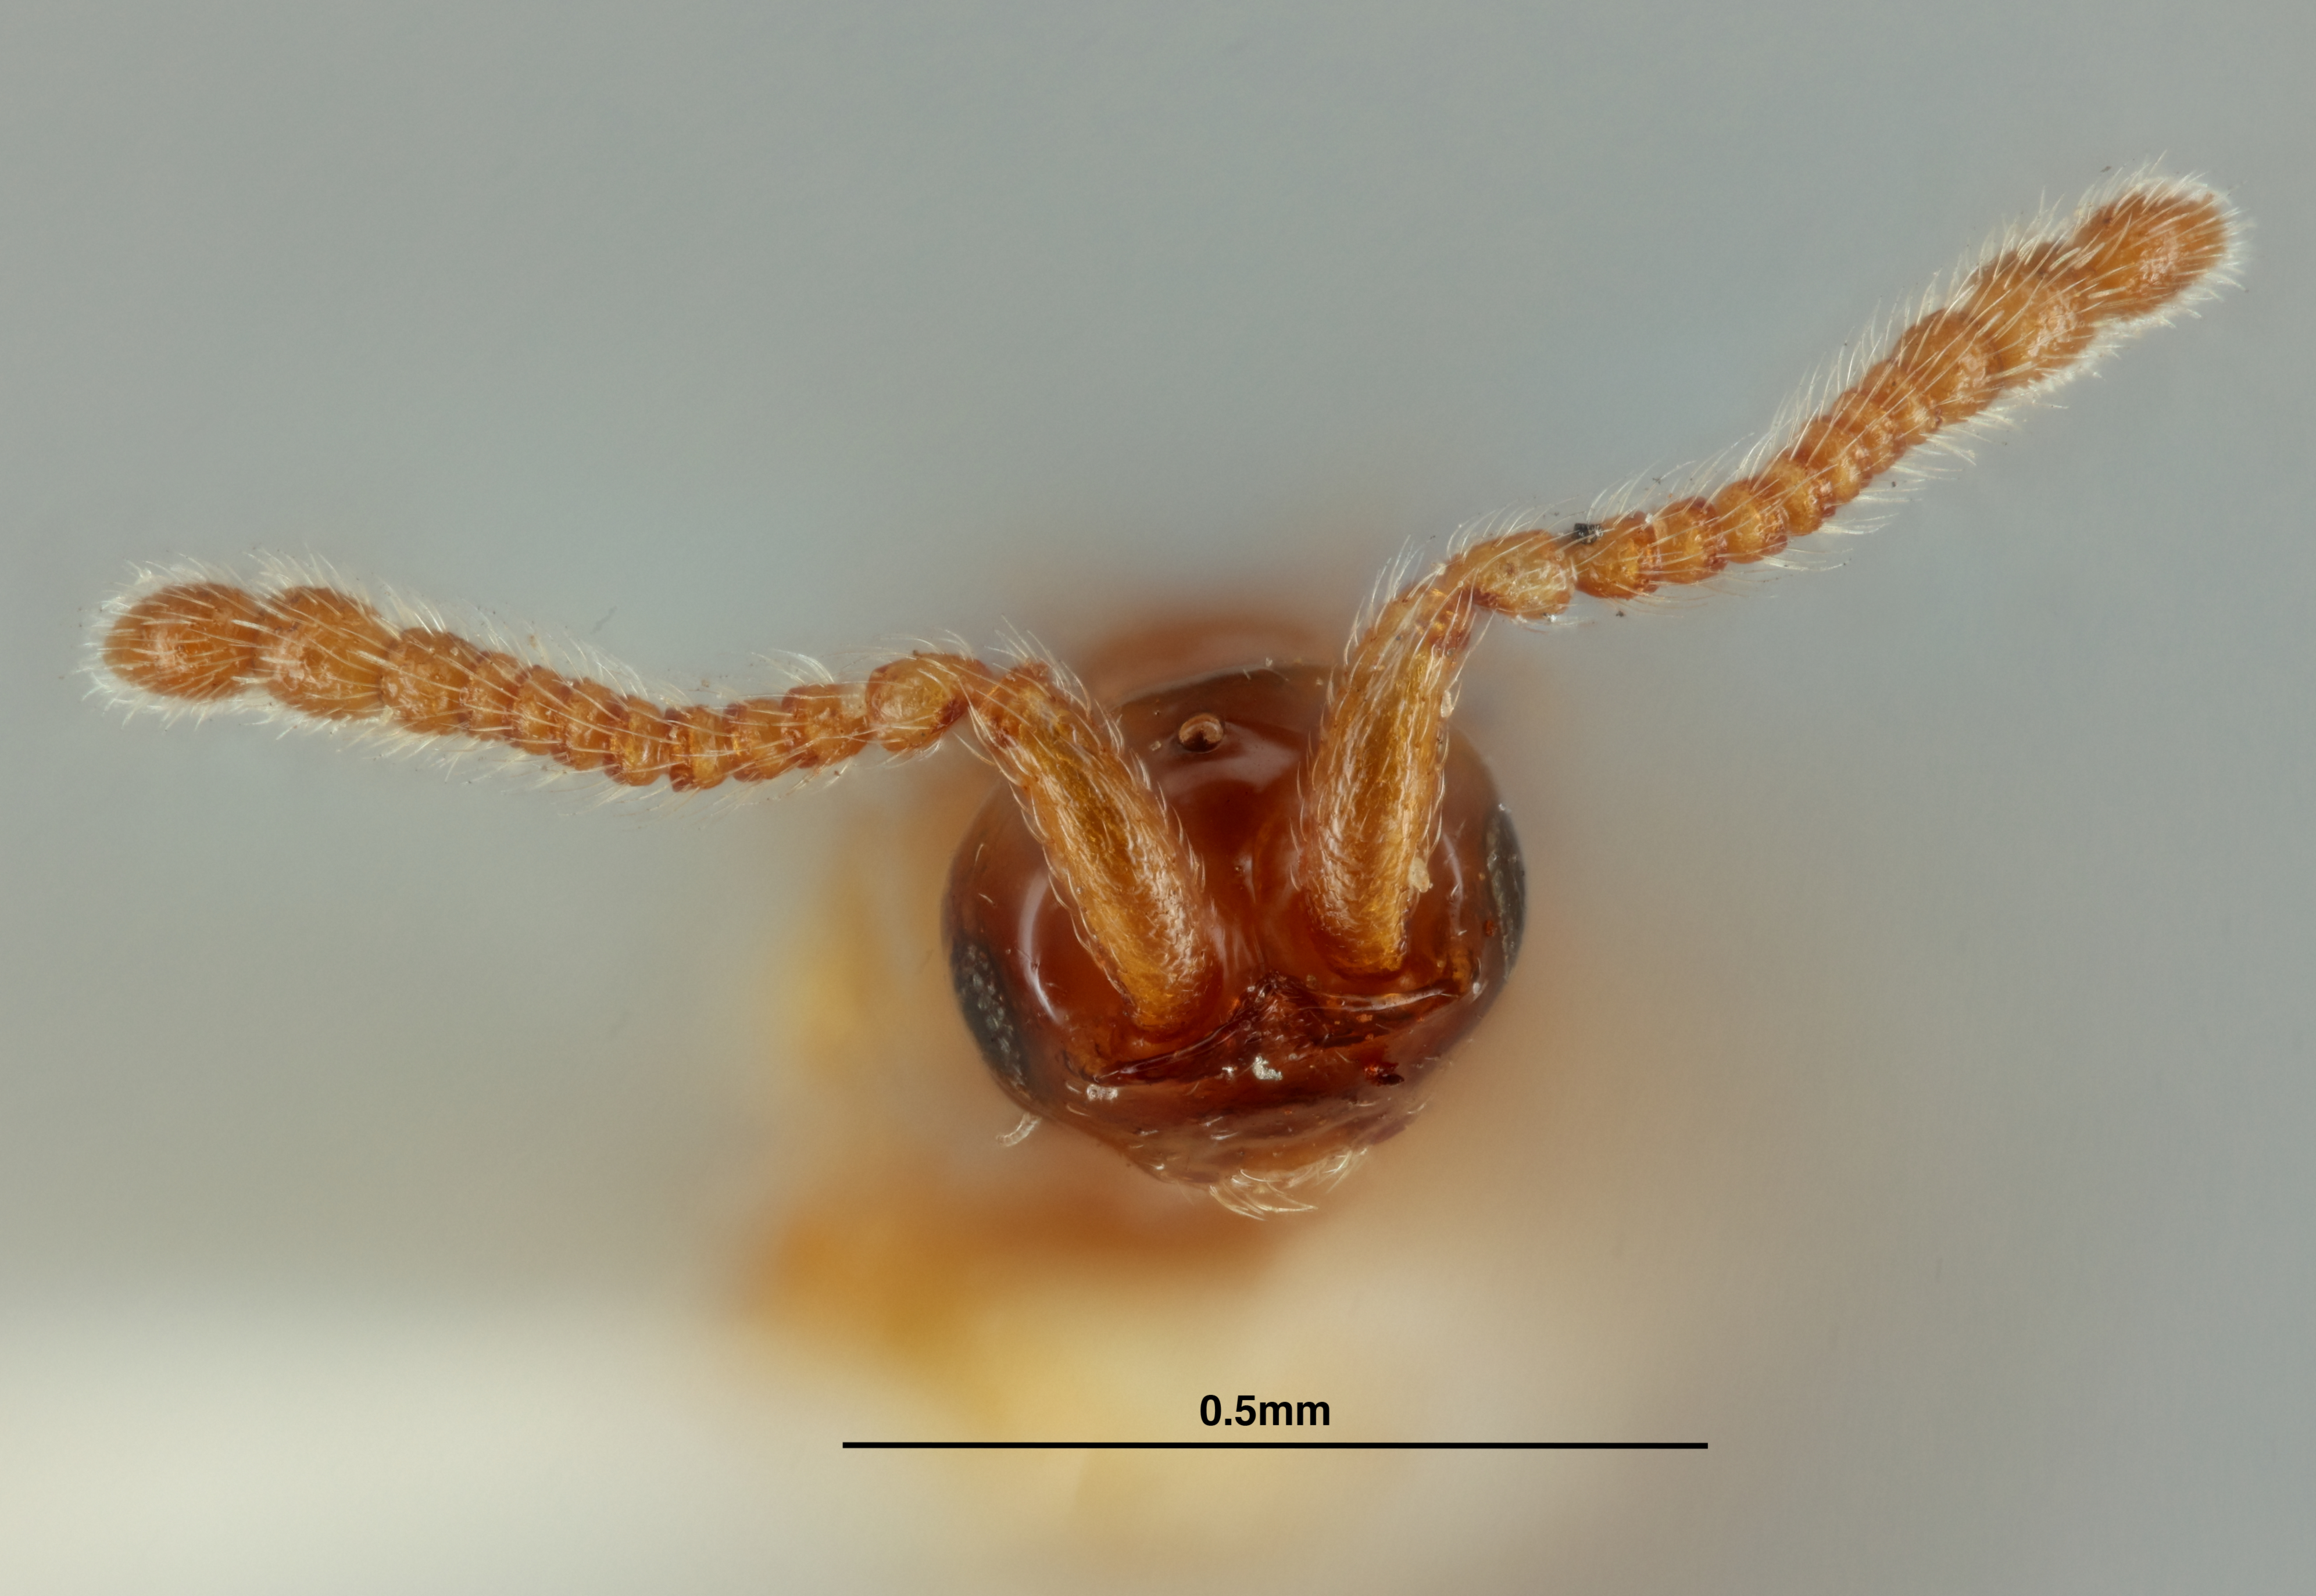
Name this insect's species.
Trichopria marylandica
